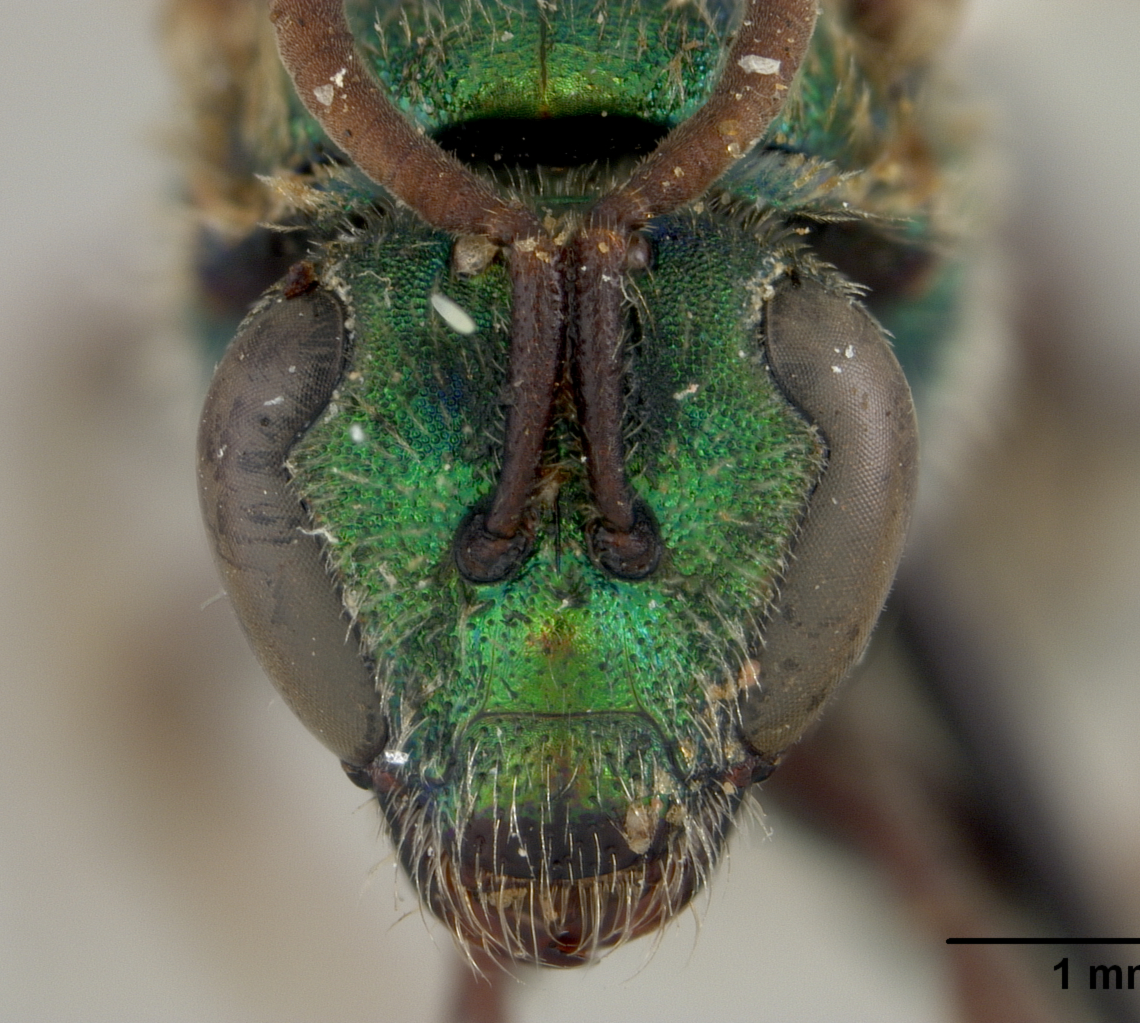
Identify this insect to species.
Augochlora dimissa
